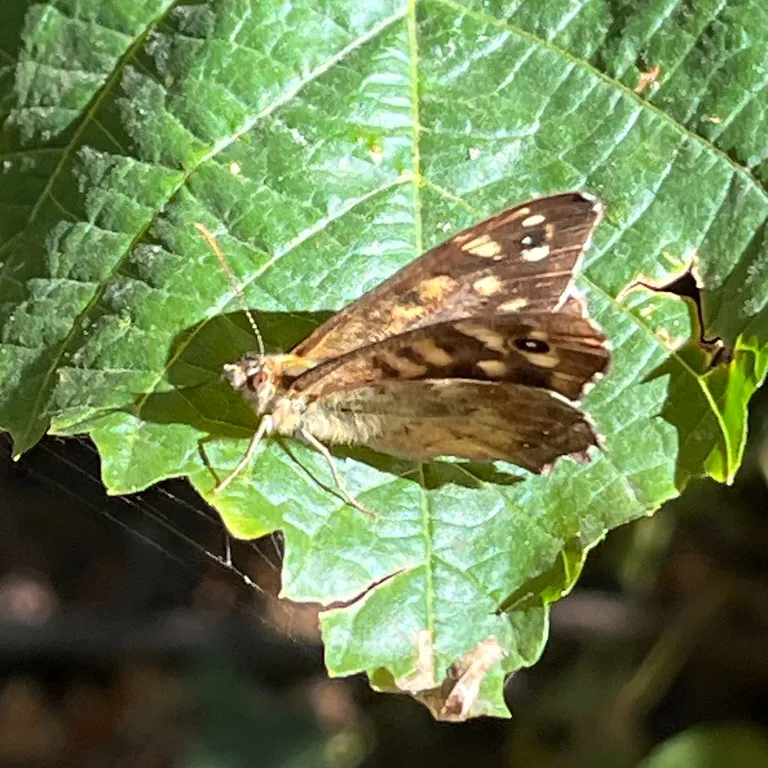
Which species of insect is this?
Pararge aegeria
